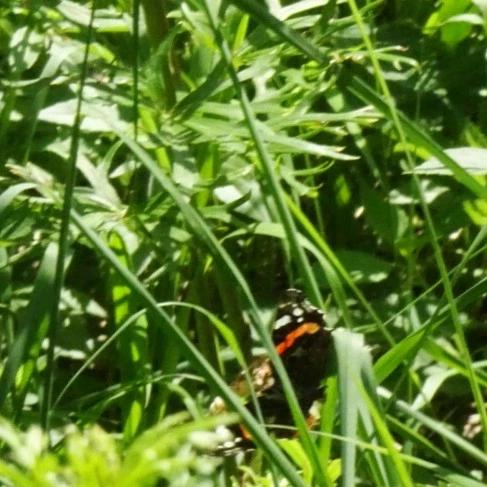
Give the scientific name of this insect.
Vanessa atalanta
